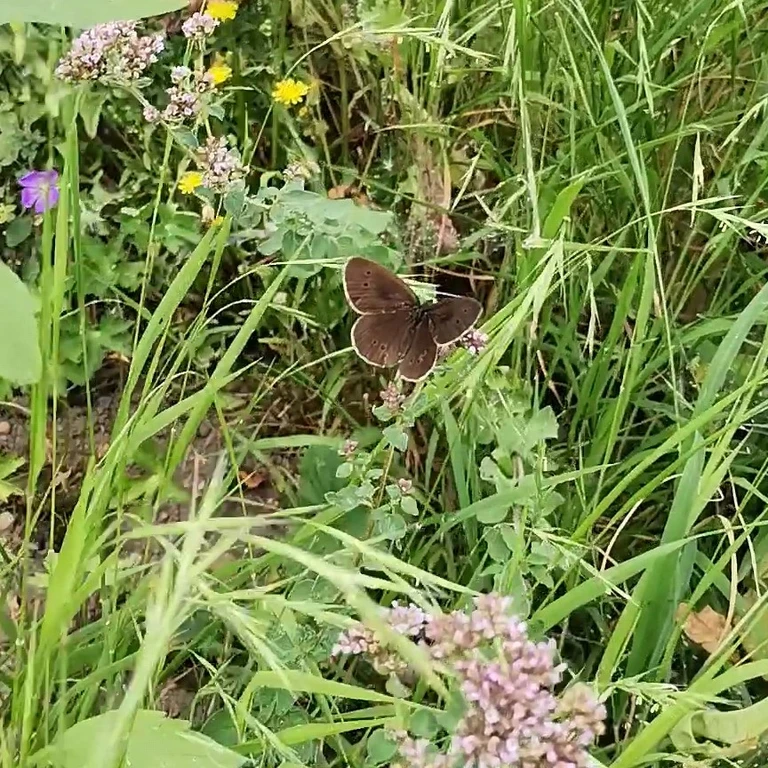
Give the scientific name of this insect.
Aphantopus hyperantus
